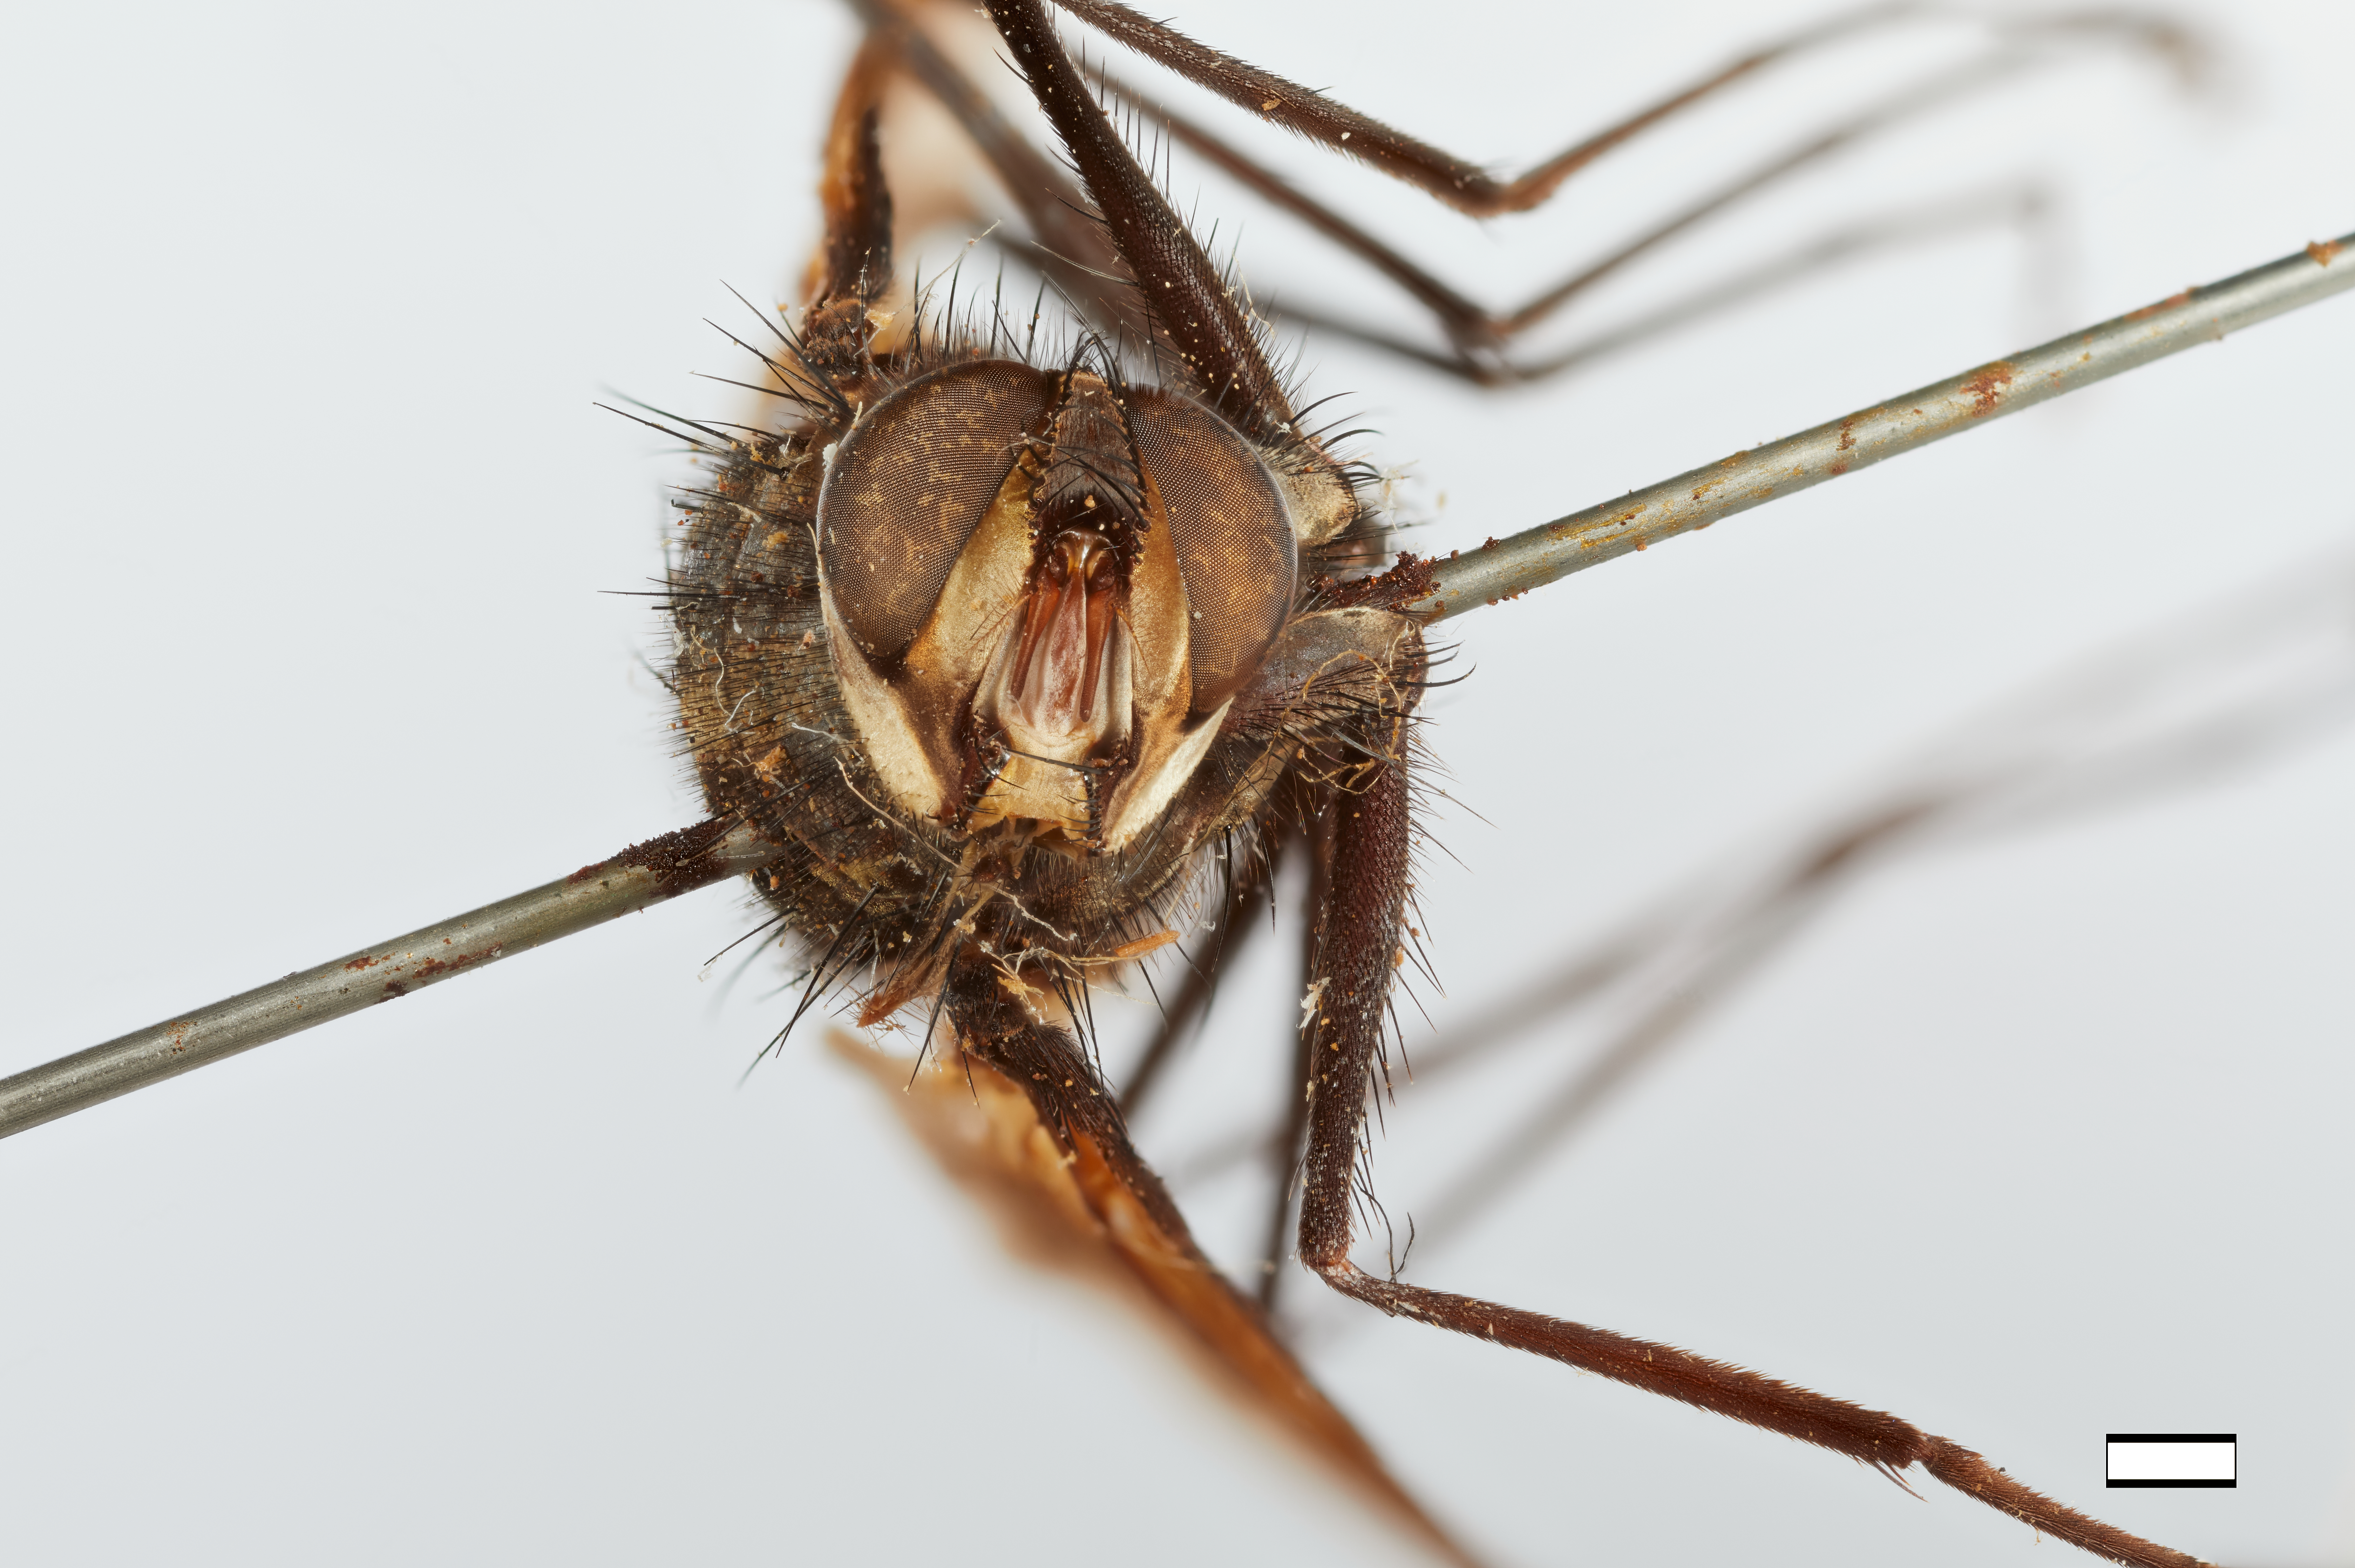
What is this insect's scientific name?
Barydexia bivittata
